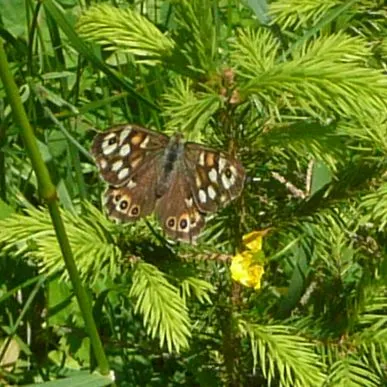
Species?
Pararge aegeria
